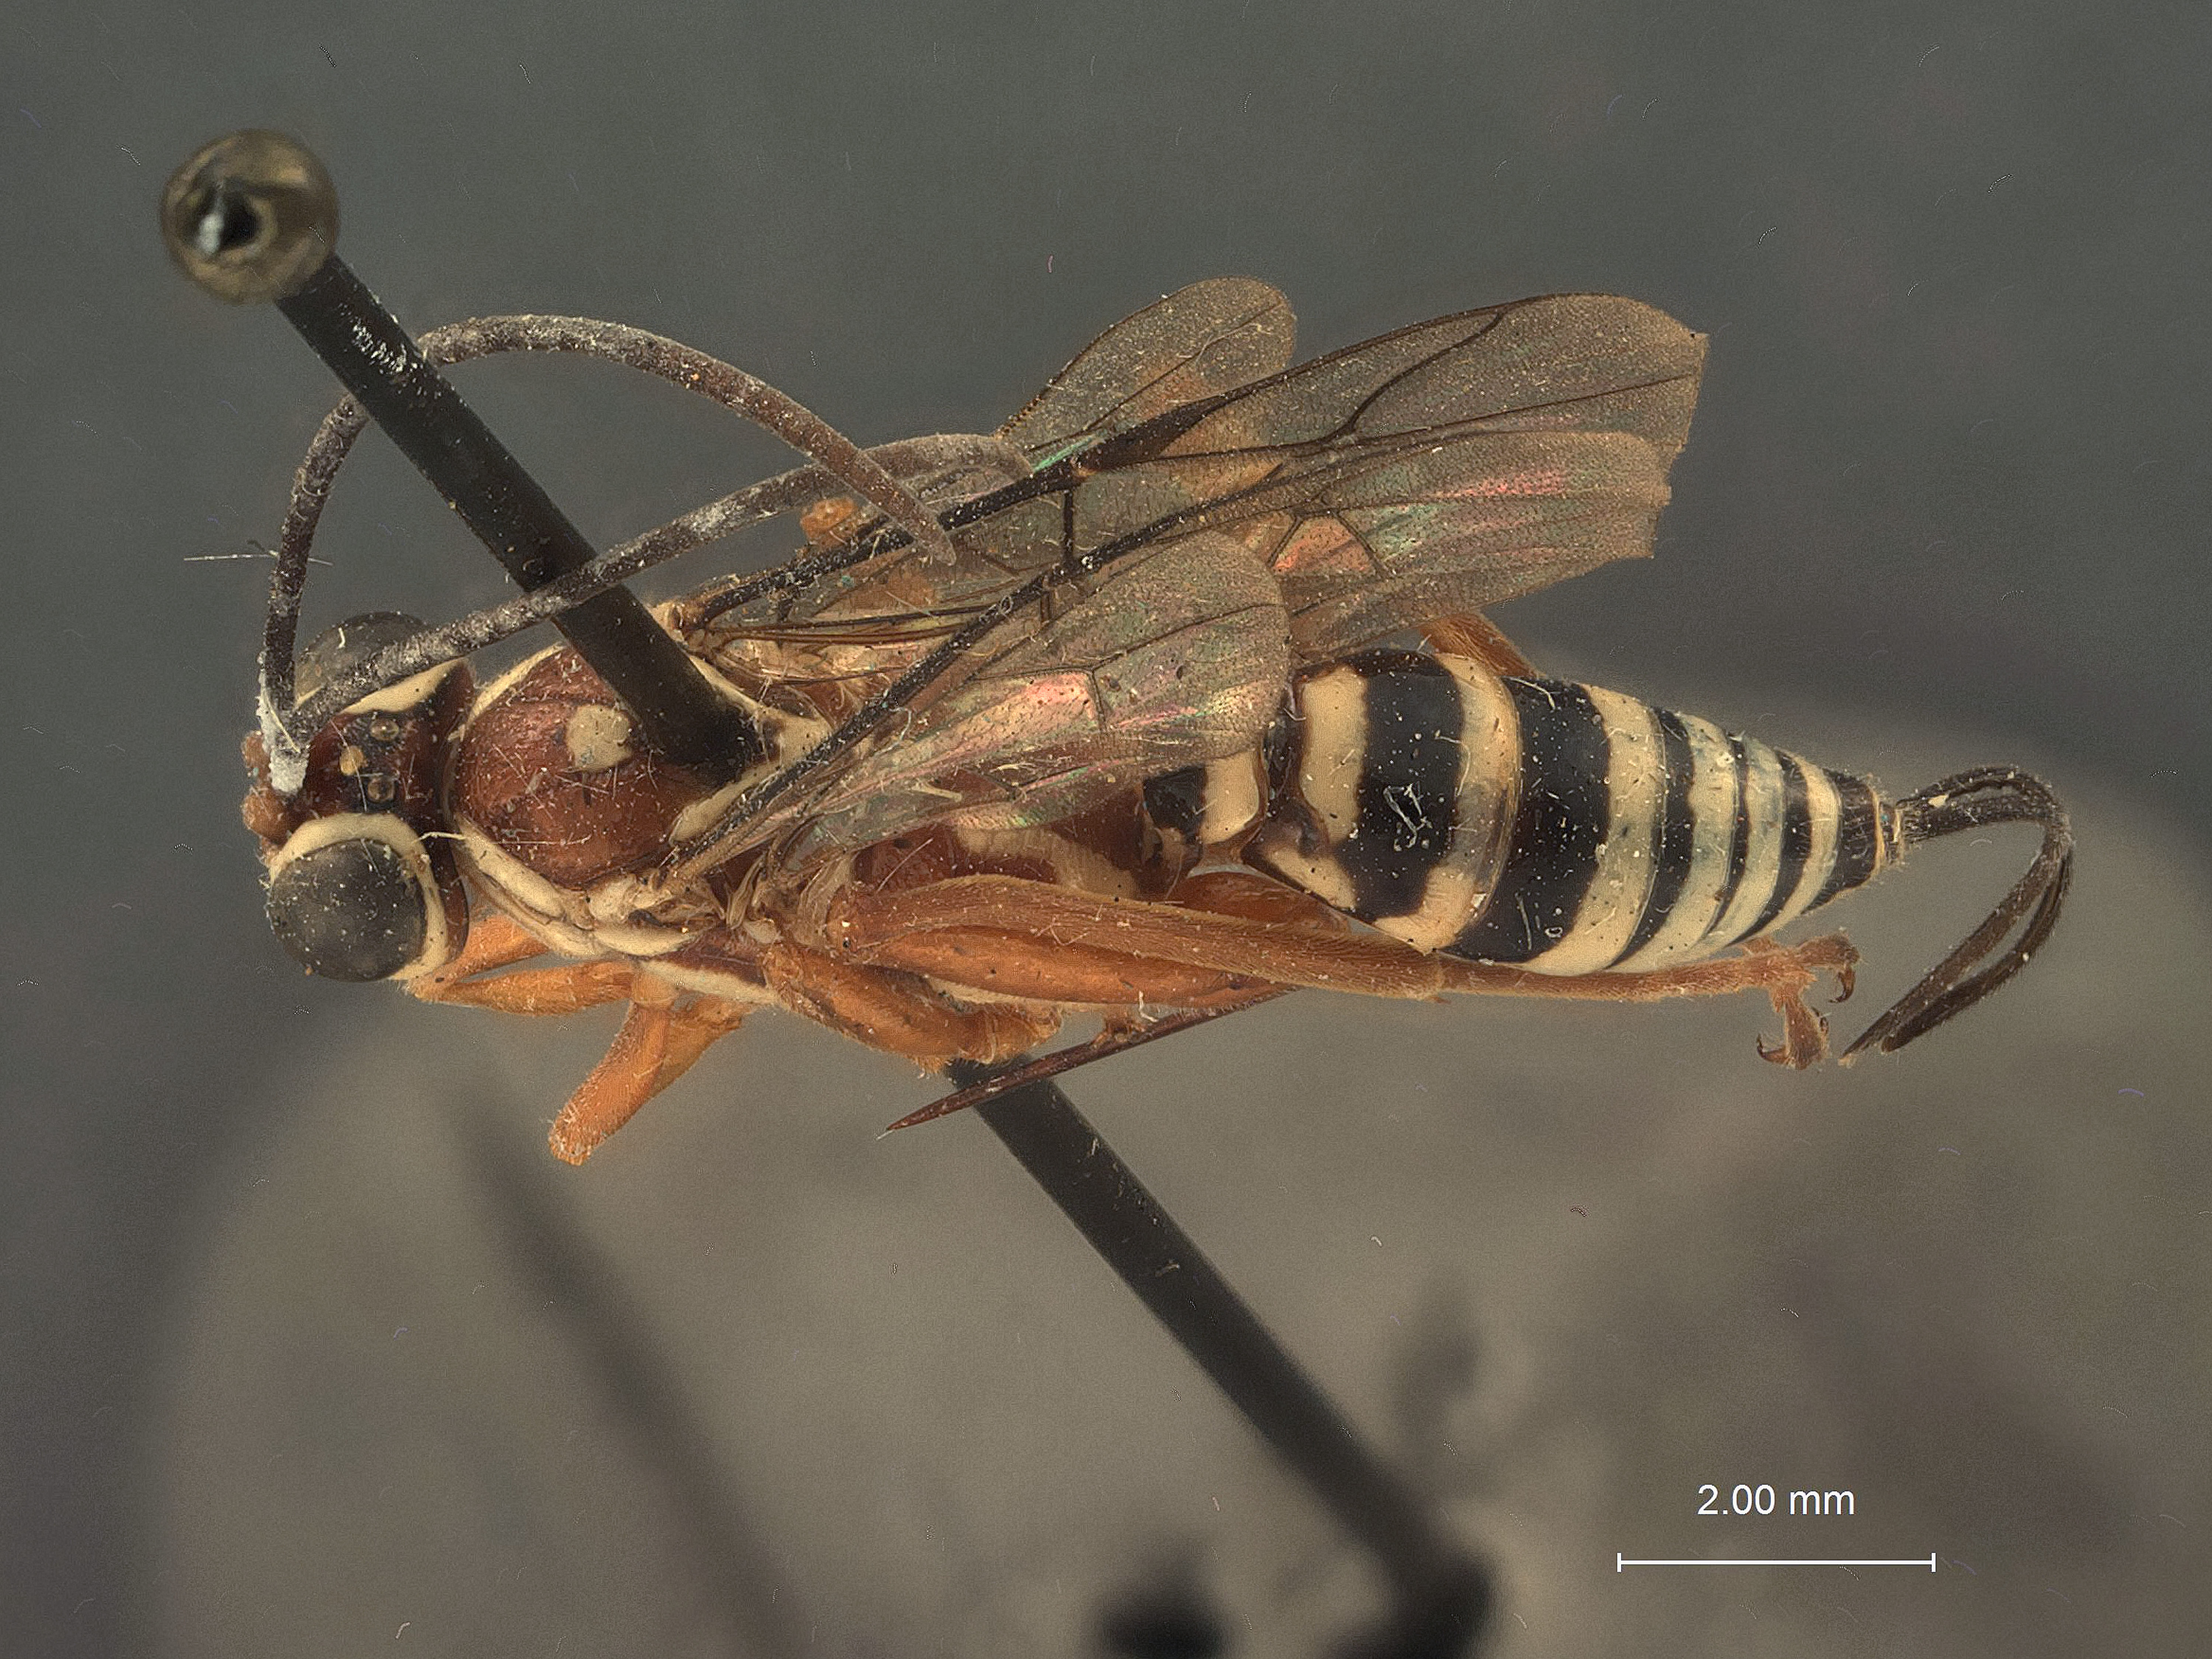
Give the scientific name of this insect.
Cryptanura ruficeps
